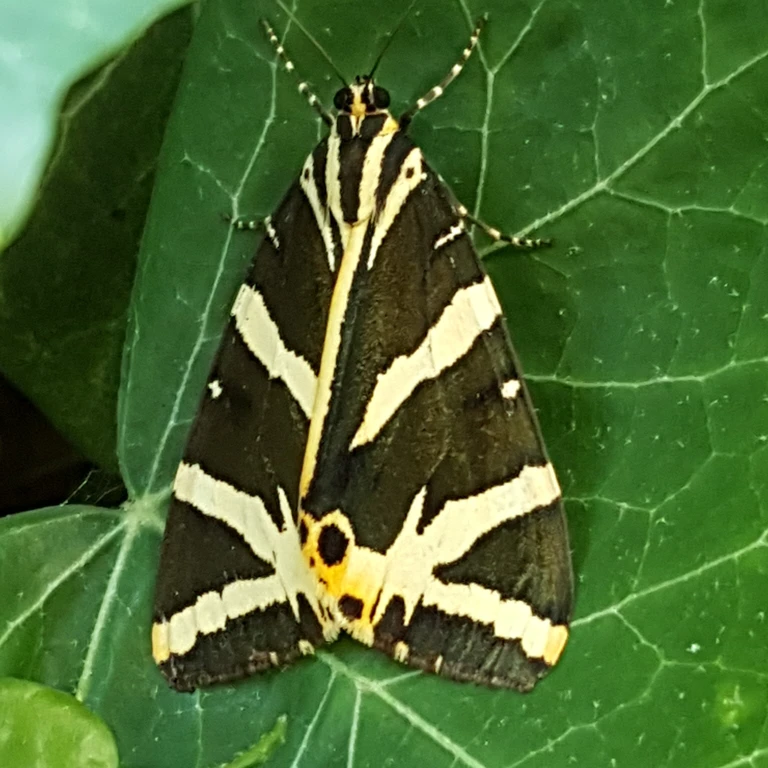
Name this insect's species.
Euplagia quadripunctaria
